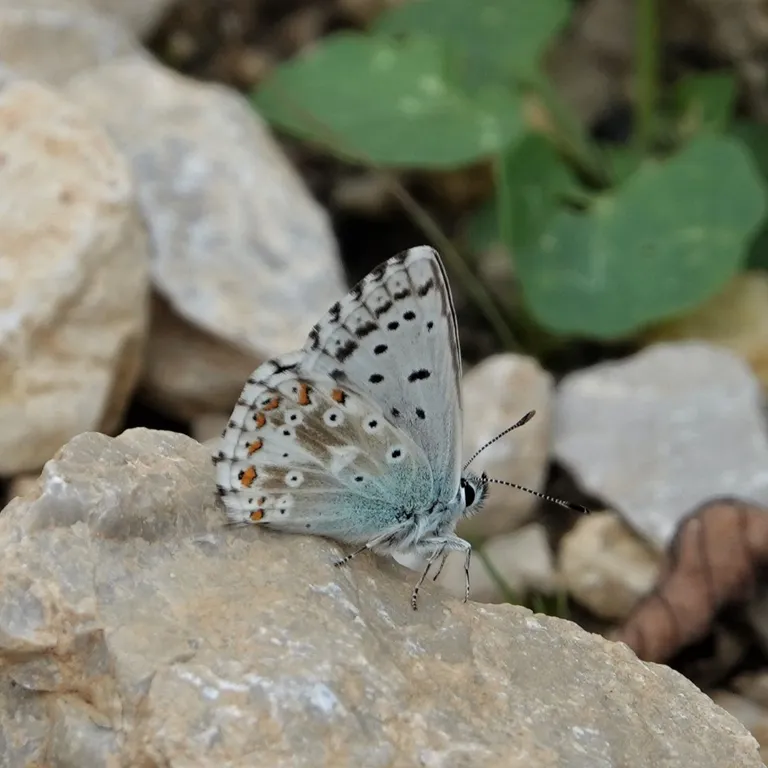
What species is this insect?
Lysandra coridon
